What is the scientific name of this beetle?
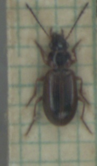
Dicheirotrichus placidus
